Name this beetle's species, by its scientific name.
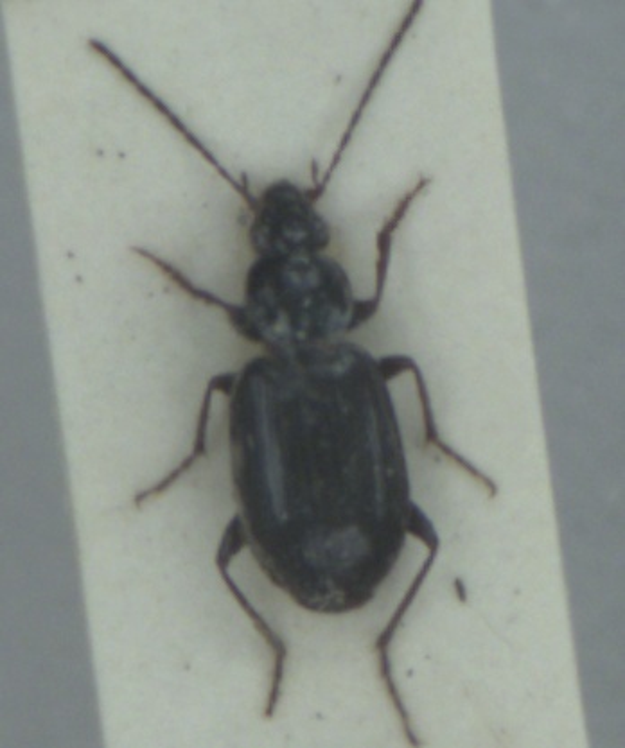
Agonum fuliginosum
